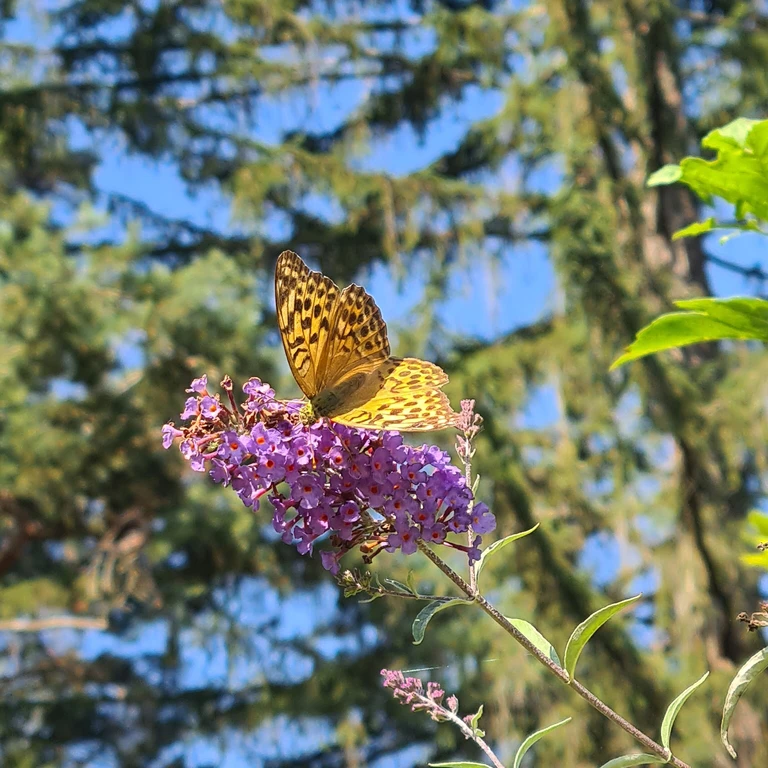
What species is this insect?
Argynnis paphia
